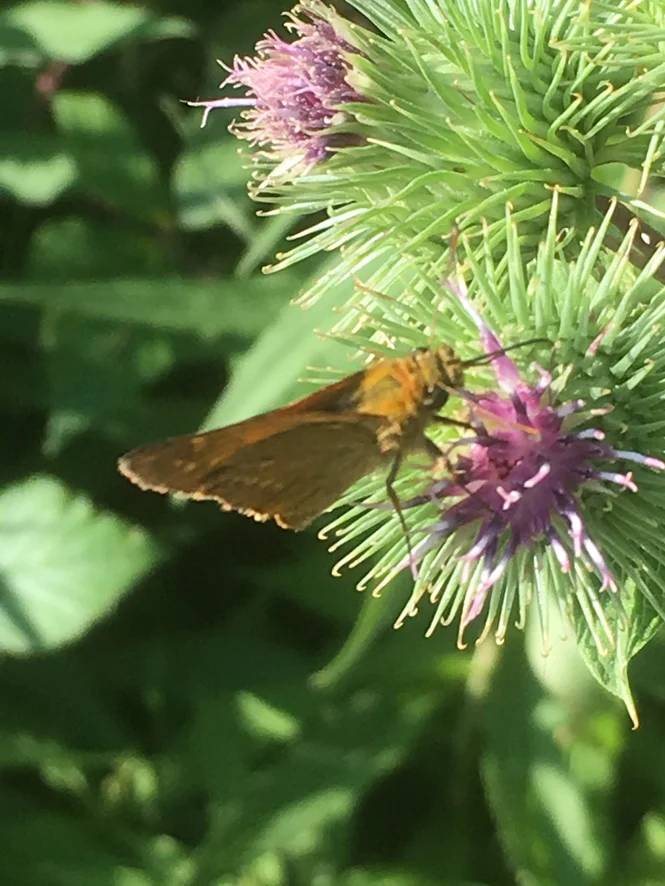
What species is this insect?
Ochlodes sylvanus (also Ochlodes venata)
